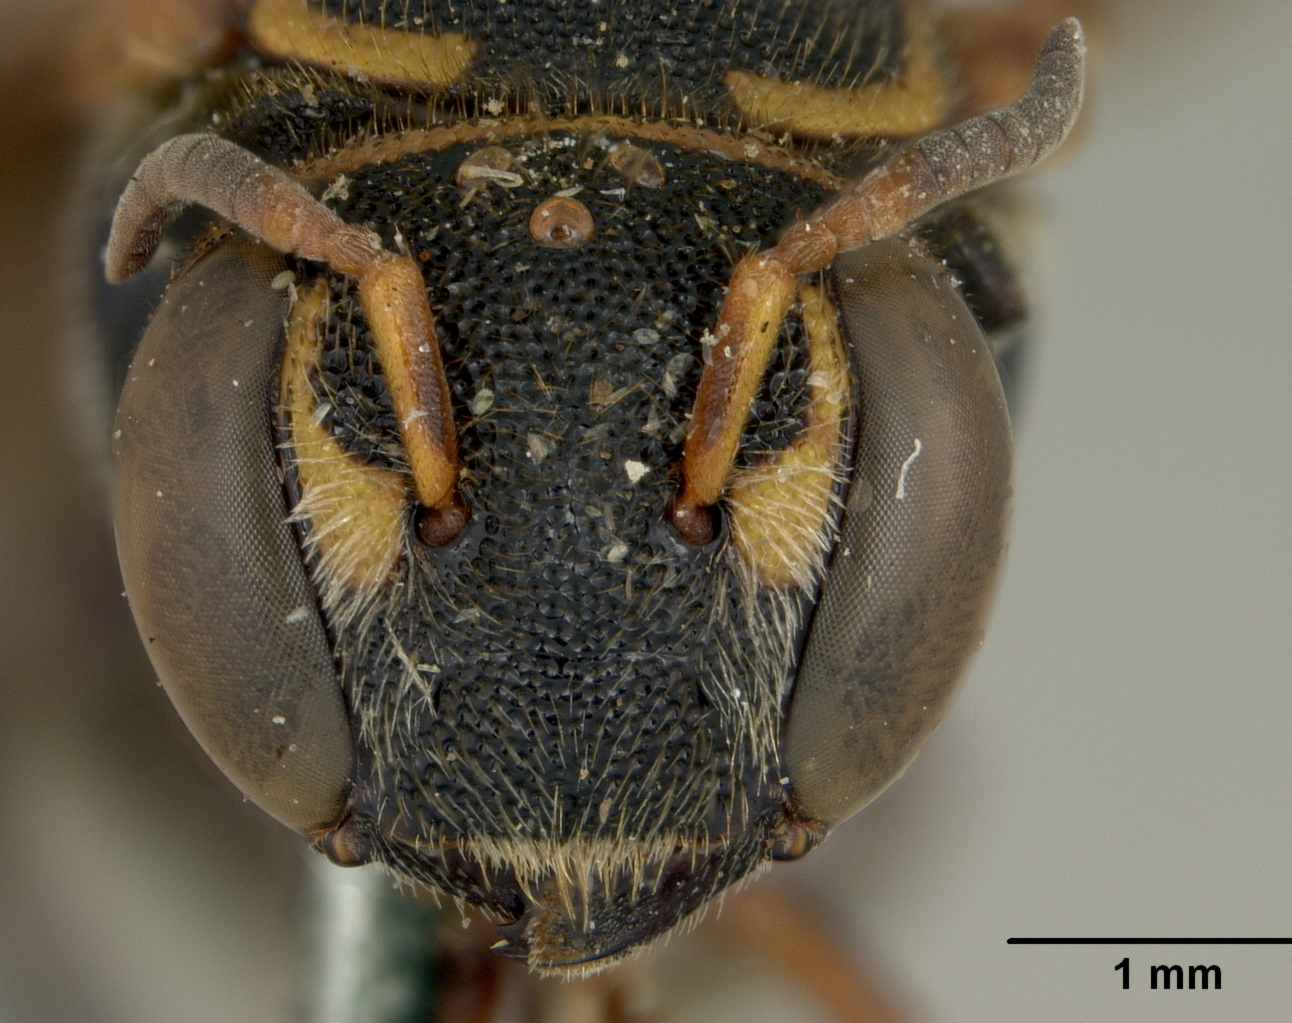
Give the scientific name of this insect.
Hypanthidium melanopterum
